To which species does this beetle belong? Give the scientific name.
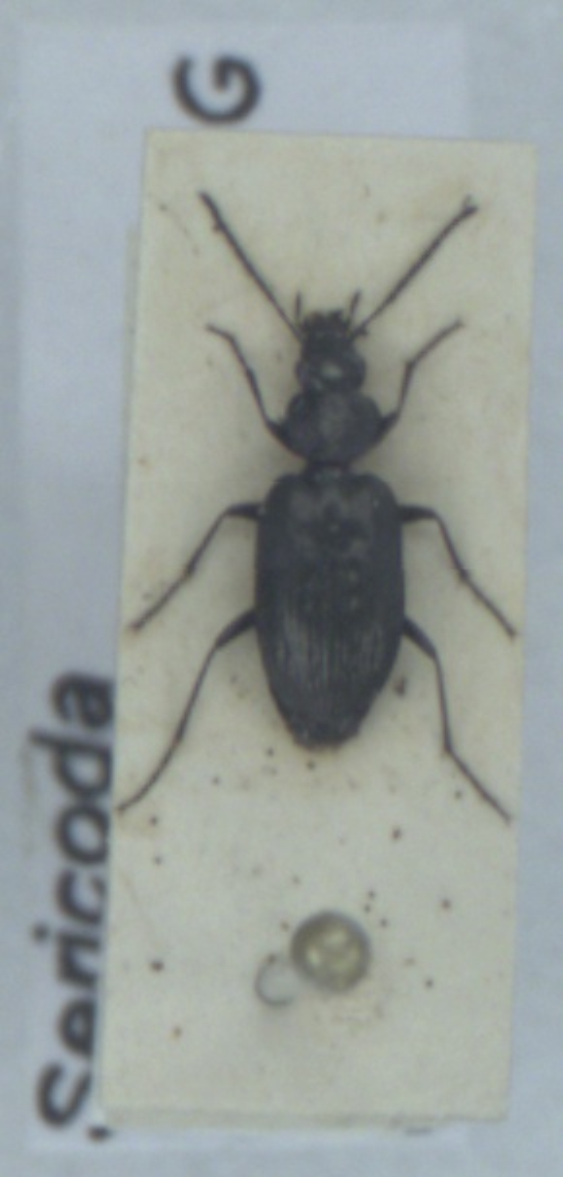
Sericoda quadripunctata
